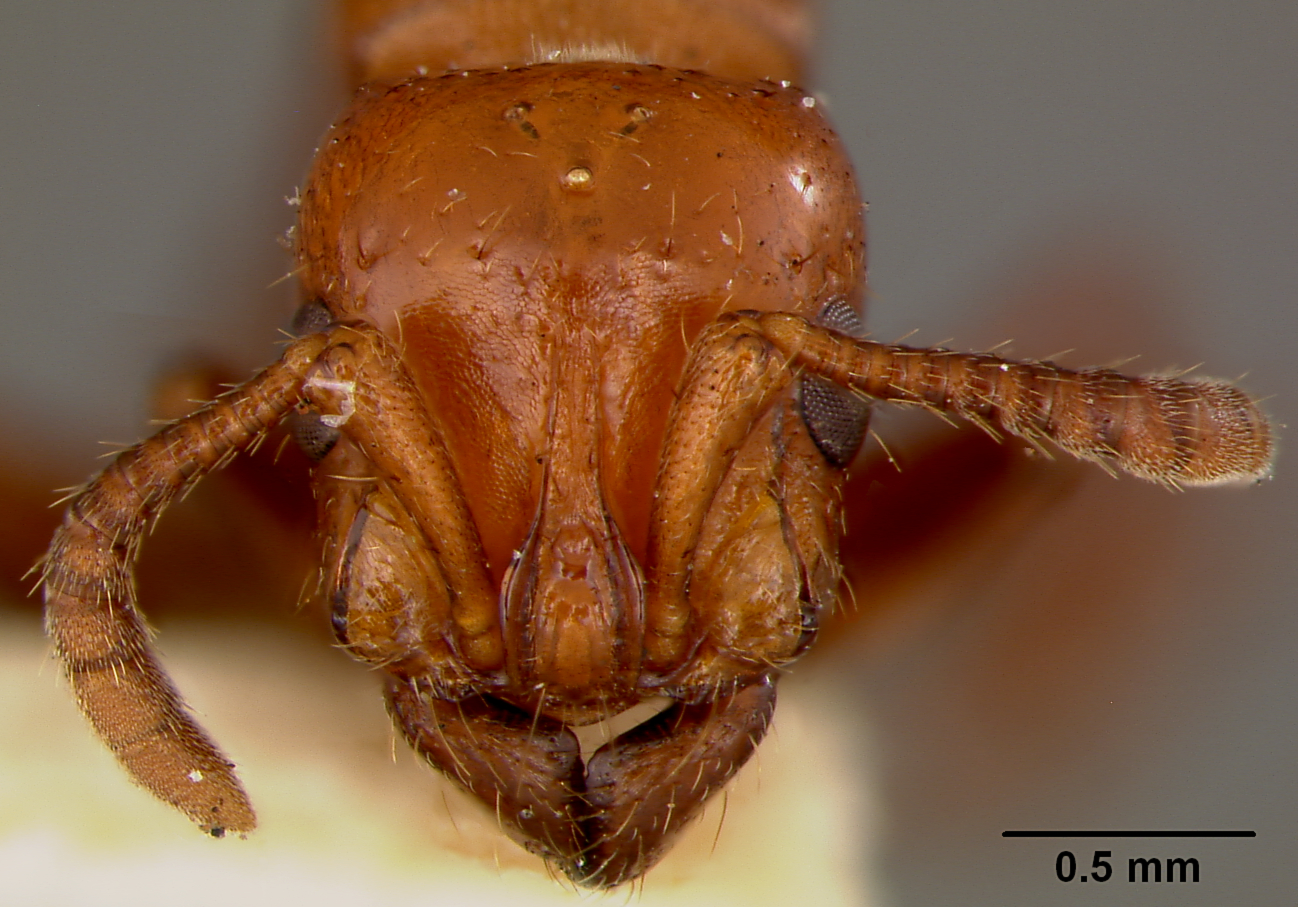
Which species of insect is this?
Phyracaces punctatissima
